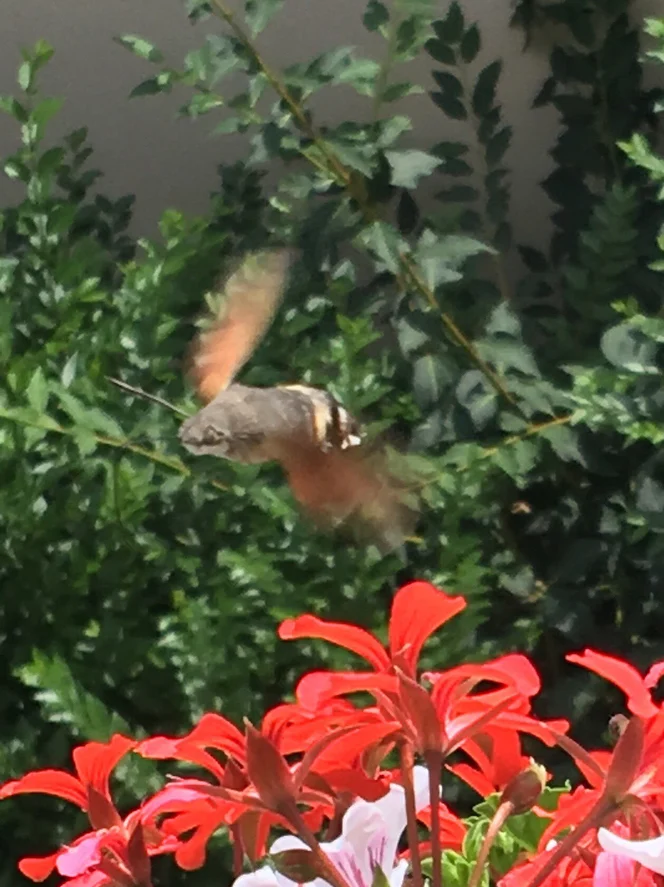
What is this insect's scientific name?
Macroglossum stellatarum
